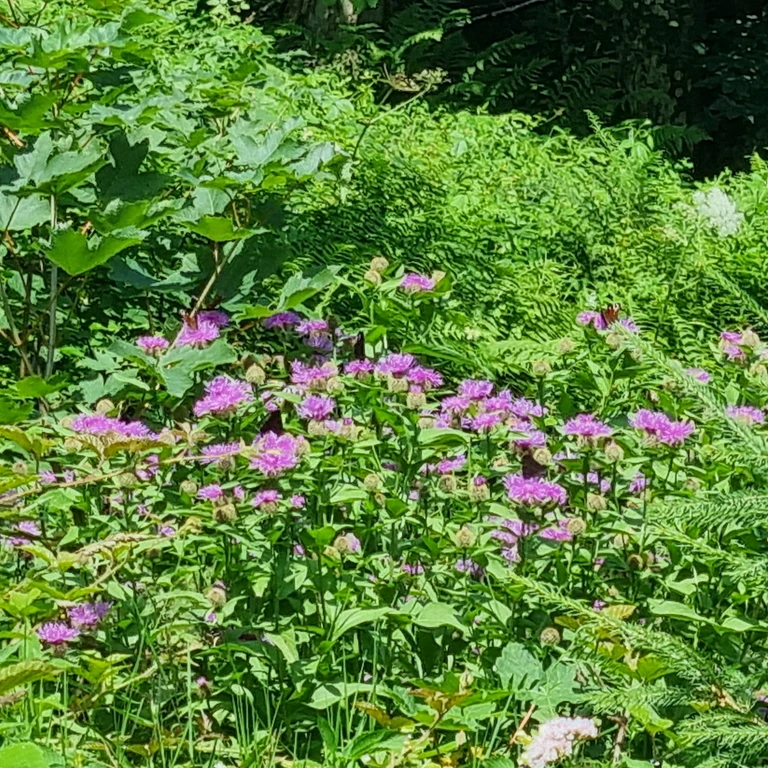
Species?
Aglais io
